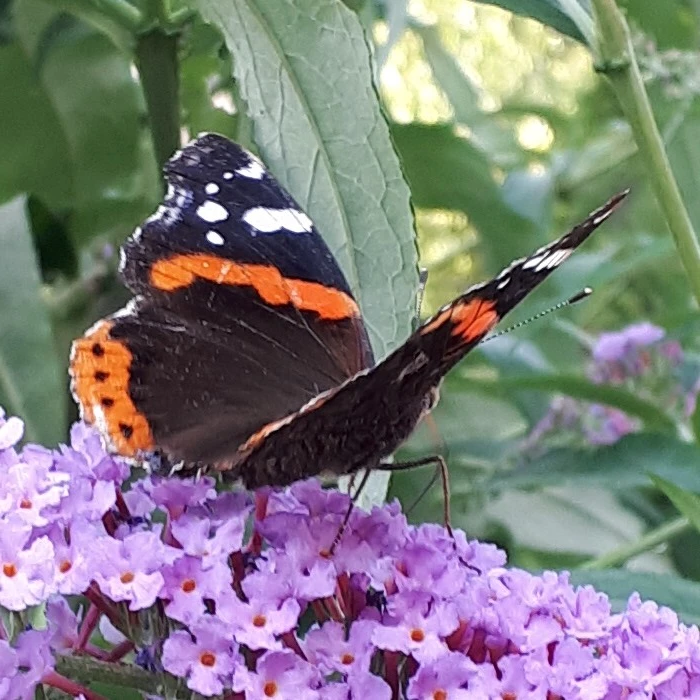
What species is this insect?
Vanessa atalanta
